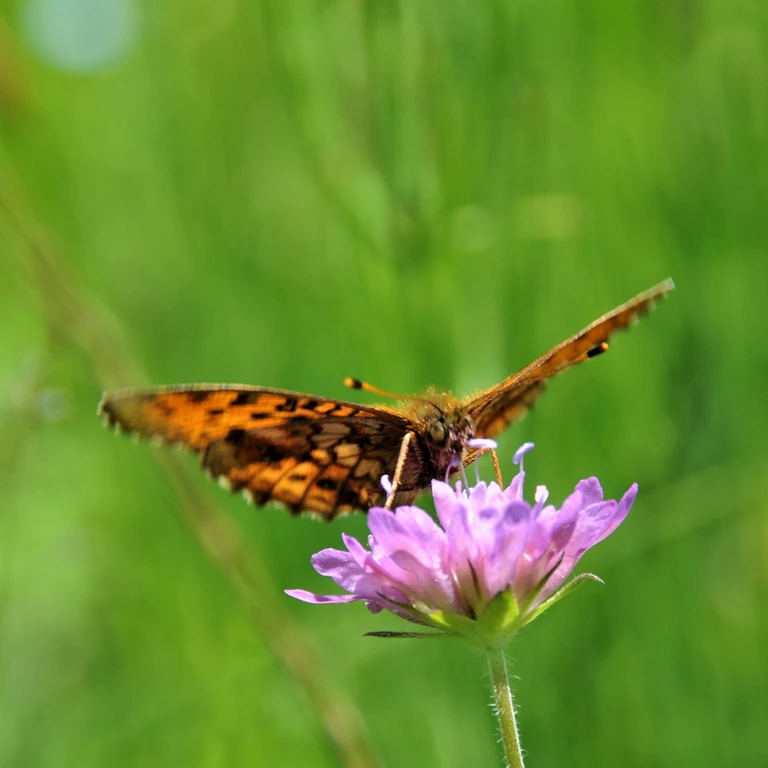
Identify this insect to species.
Brenthis ino
